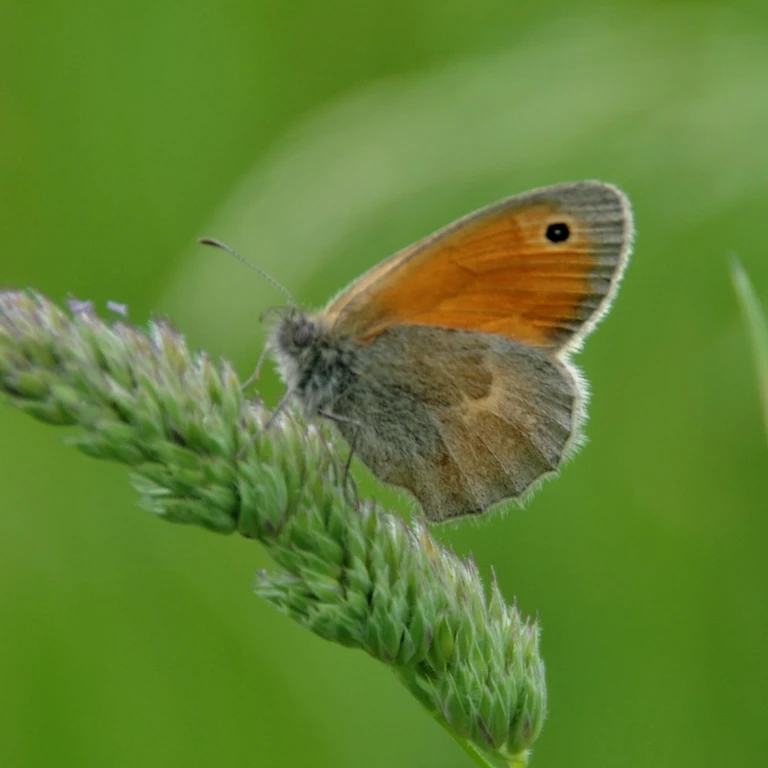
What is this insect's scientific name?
Coenonympha pamphilus
